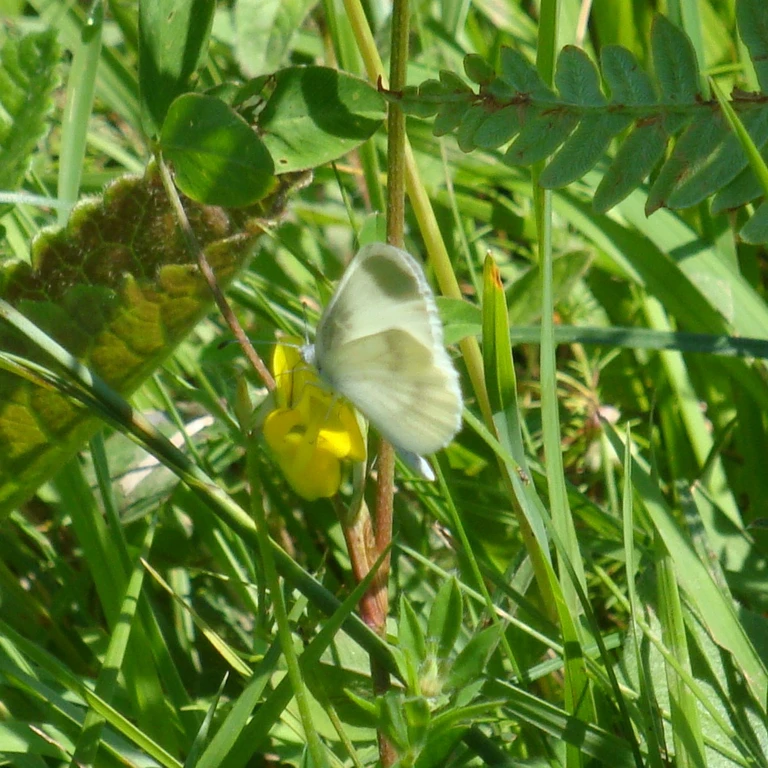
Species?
Leptidea sinapis/juvernica
